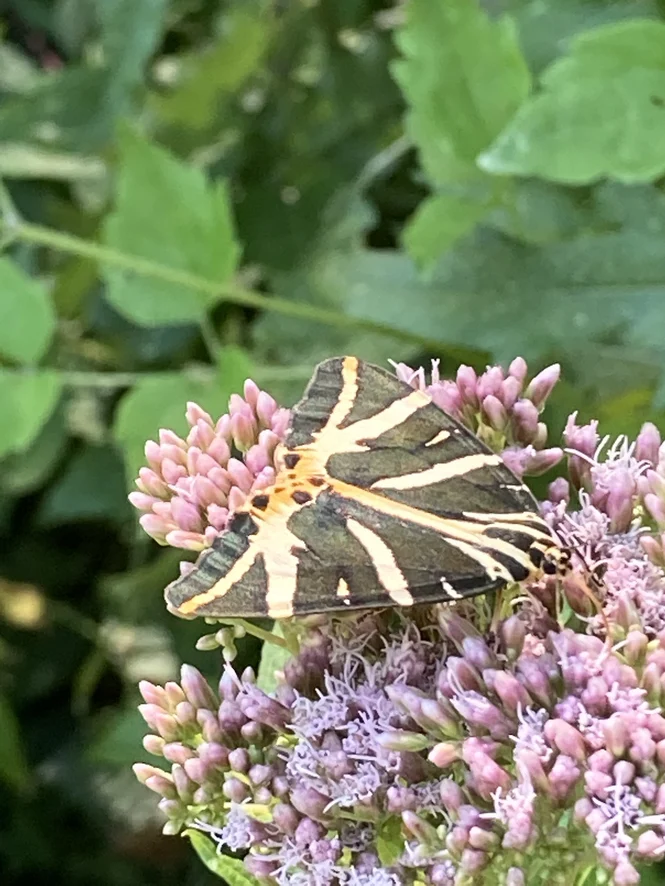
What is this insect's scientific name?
Euplagia quadripunctaria
